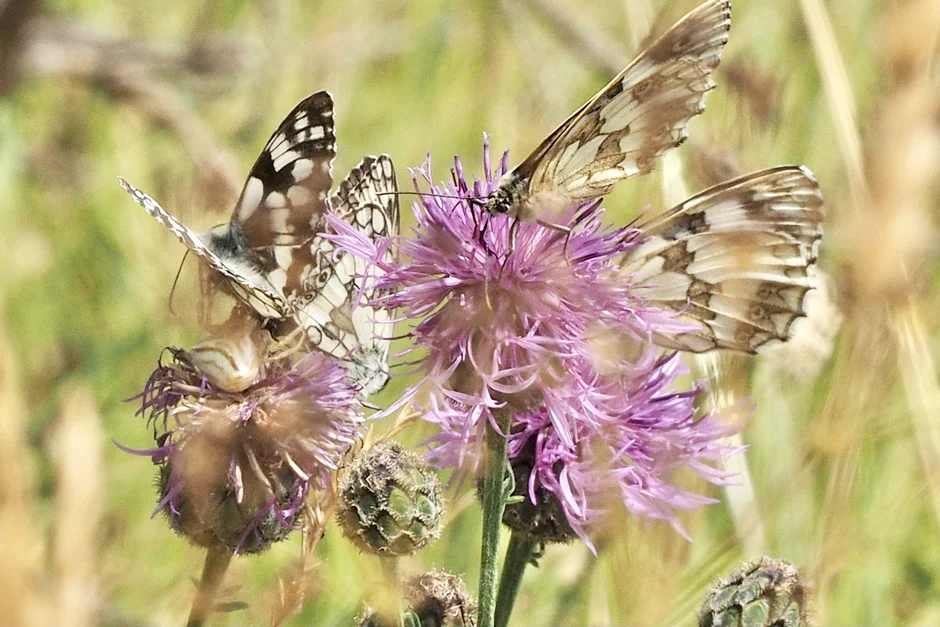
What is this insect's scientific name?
Melanargia galathea
